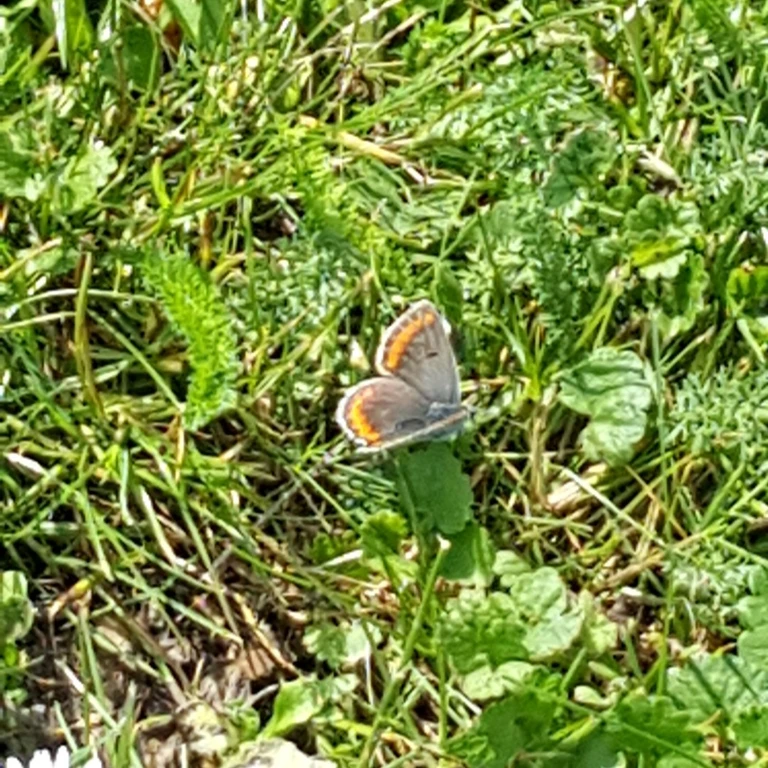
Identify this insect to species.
Aricia agestis/artaxerxes
